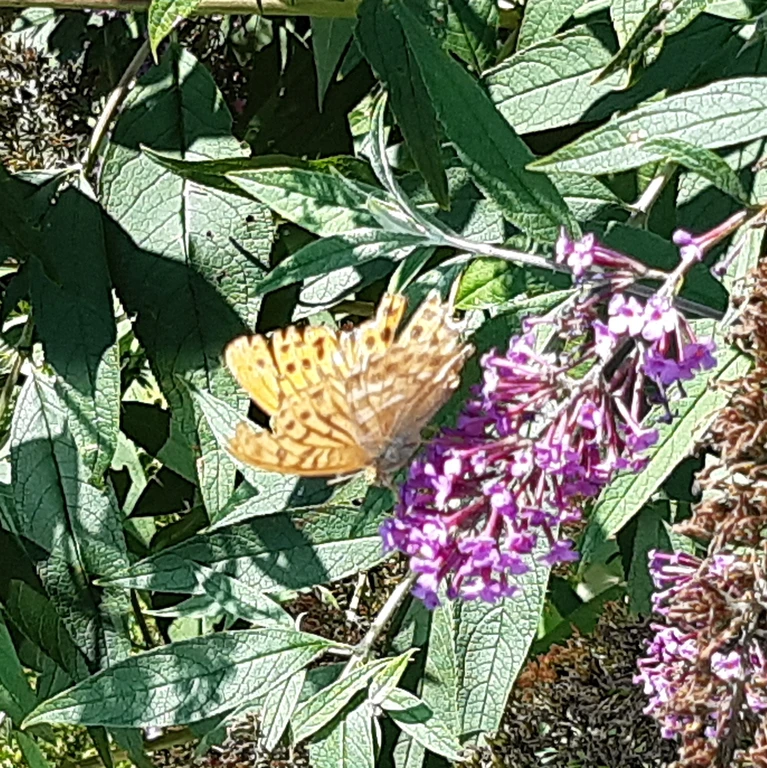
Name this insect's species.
Argynnis paphia
